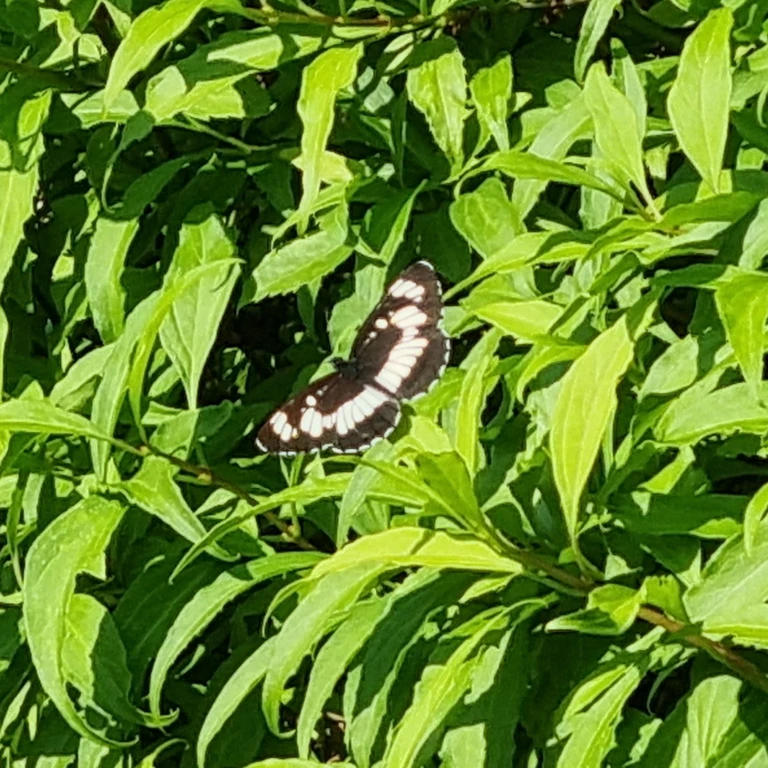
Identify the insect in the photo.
Neptis rivularis
